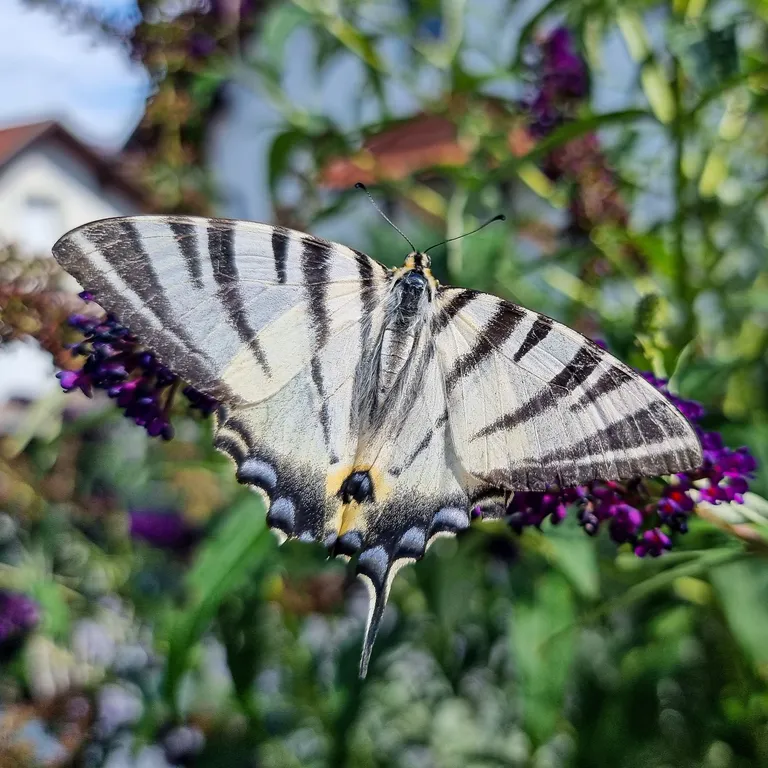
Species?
Iphiclides podalirius
